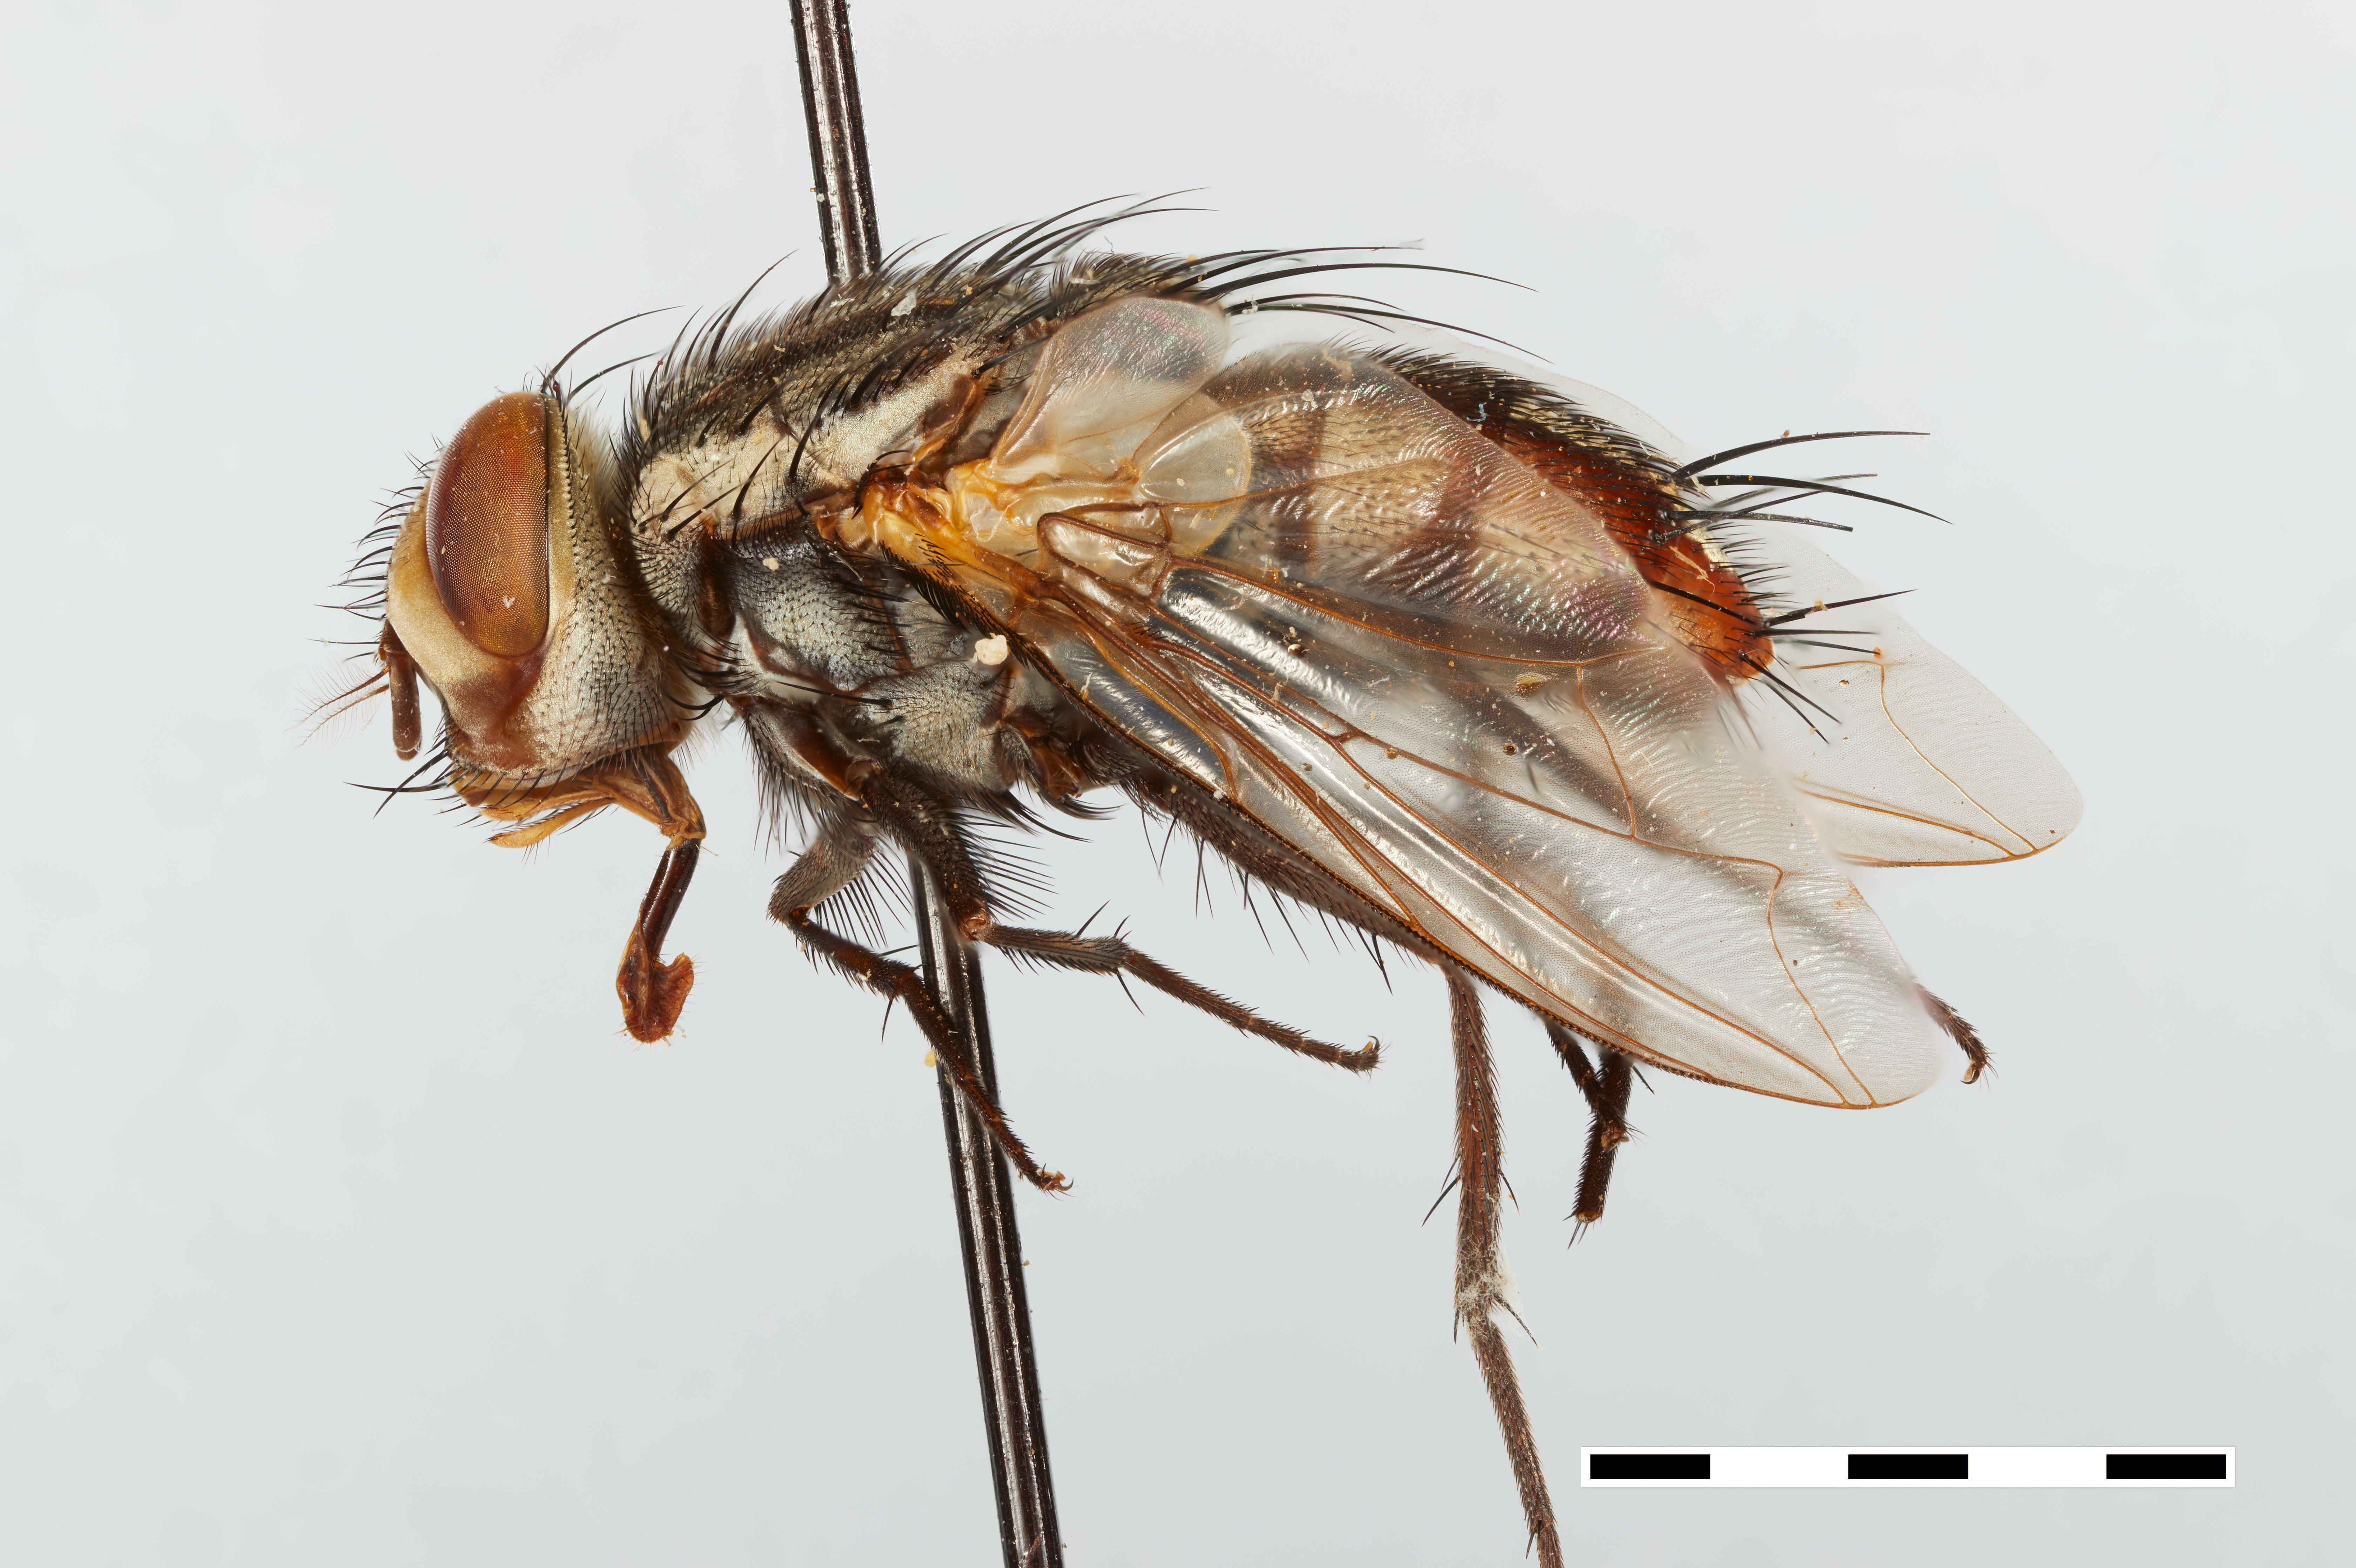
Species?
Paratheresia bassleri
